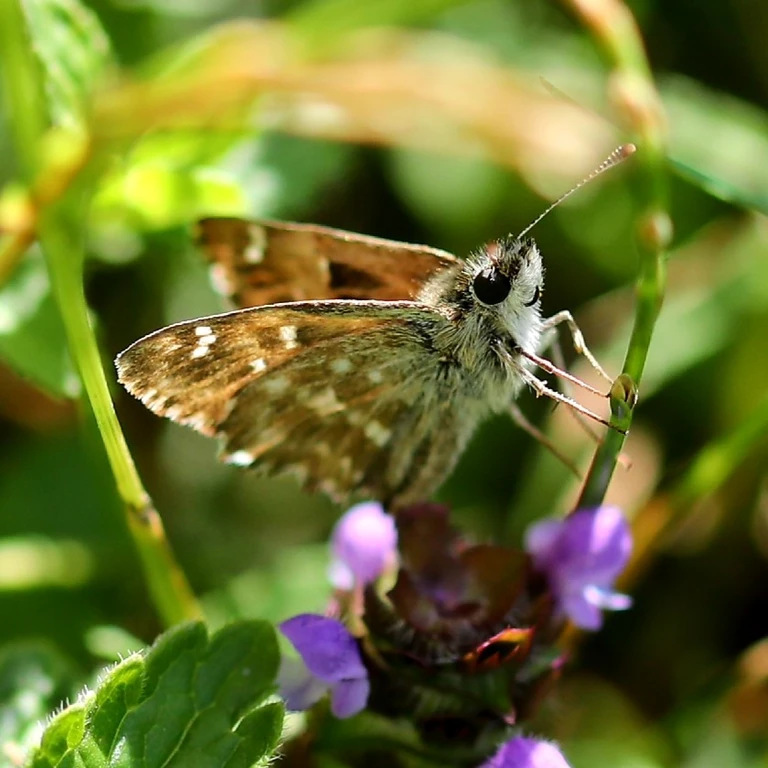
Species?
Carcharodus alceae
